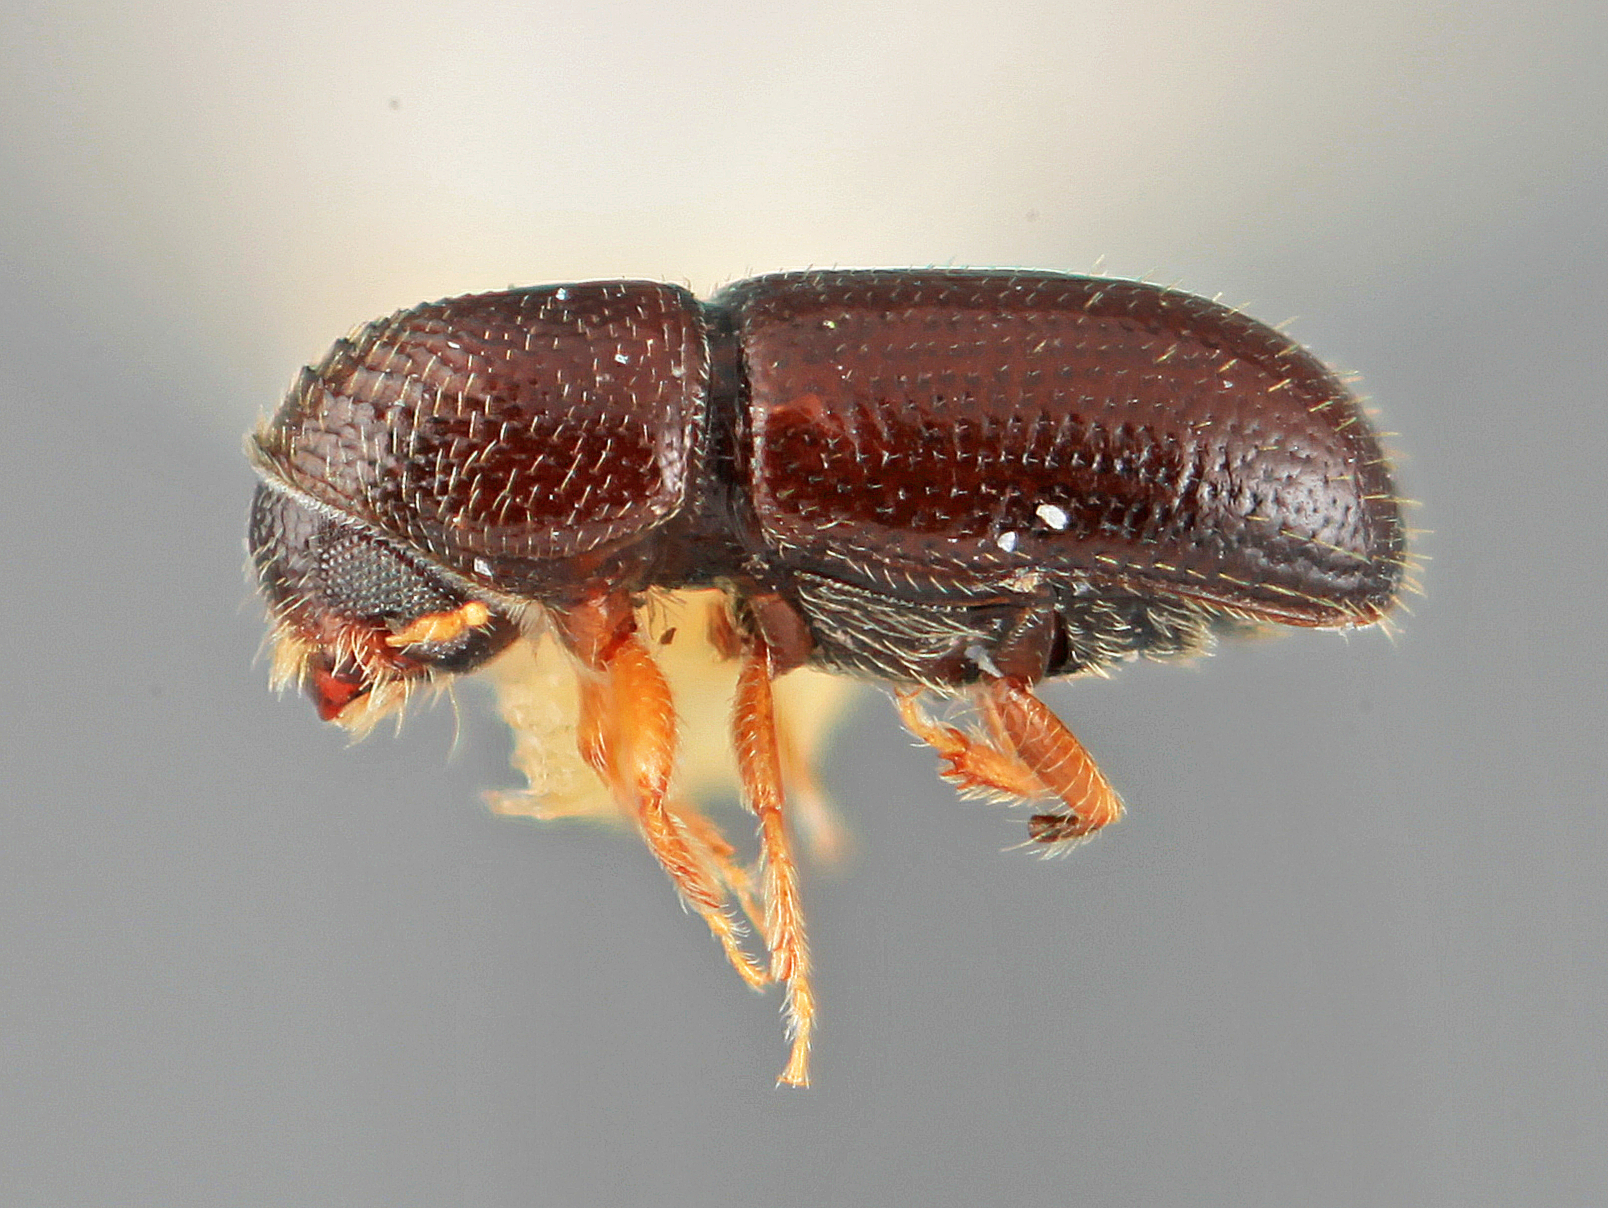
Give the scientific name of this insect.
Araptus consobrinus
